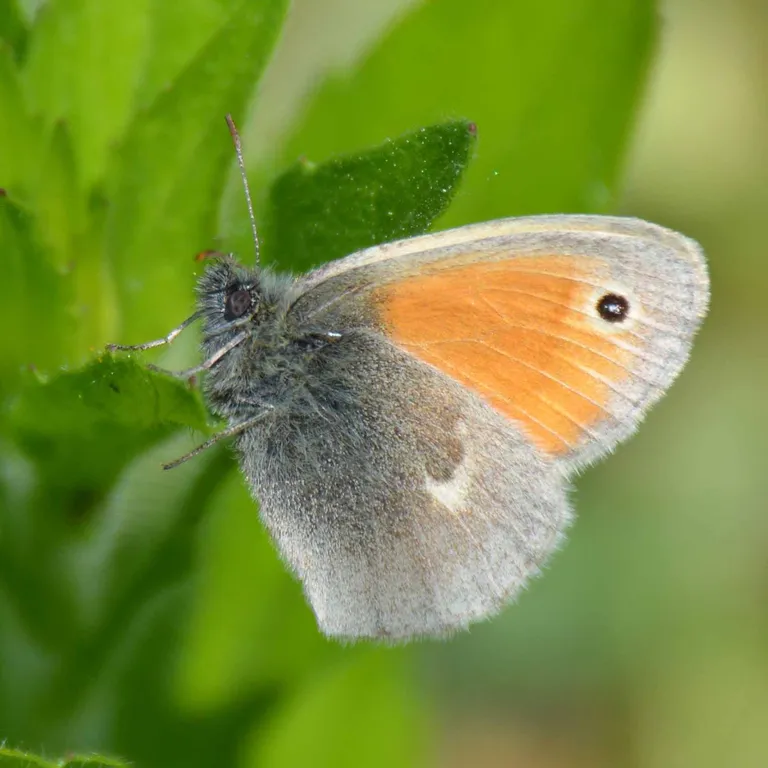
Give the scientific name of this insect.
Coenonympha pamphilus
